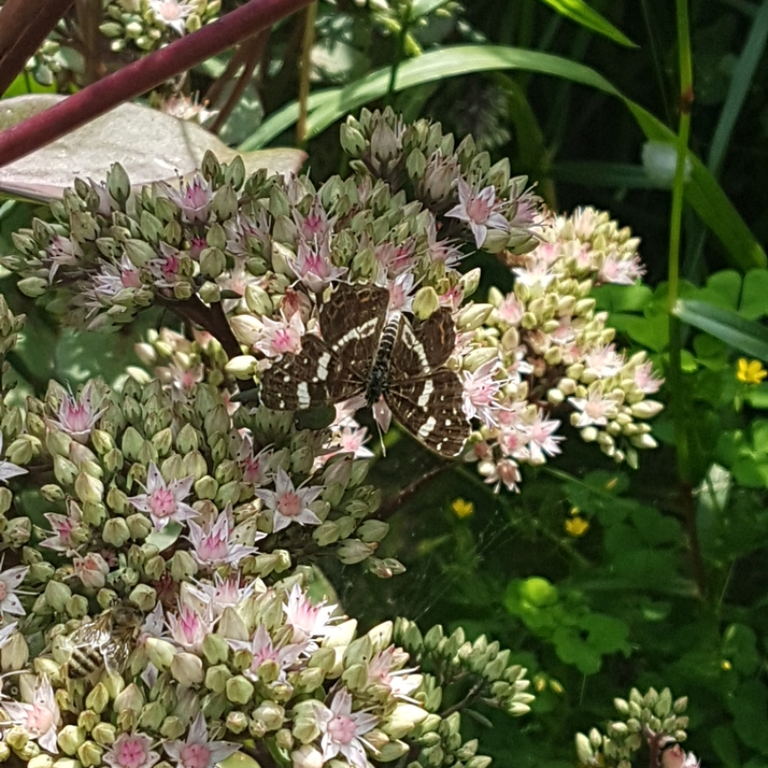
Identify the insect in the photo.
Araschnia levana
